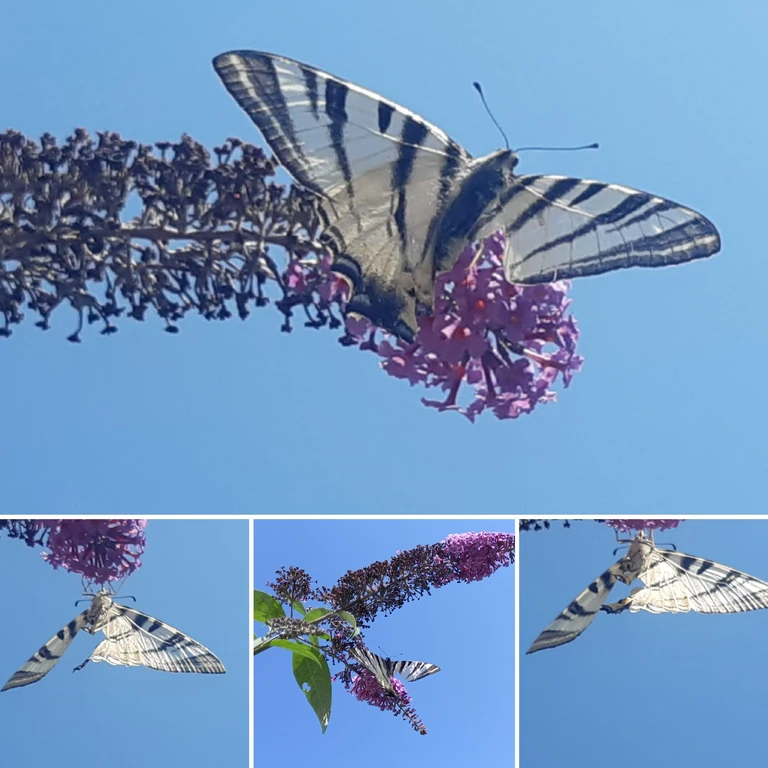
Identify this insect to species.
Iphiclides podalirius
